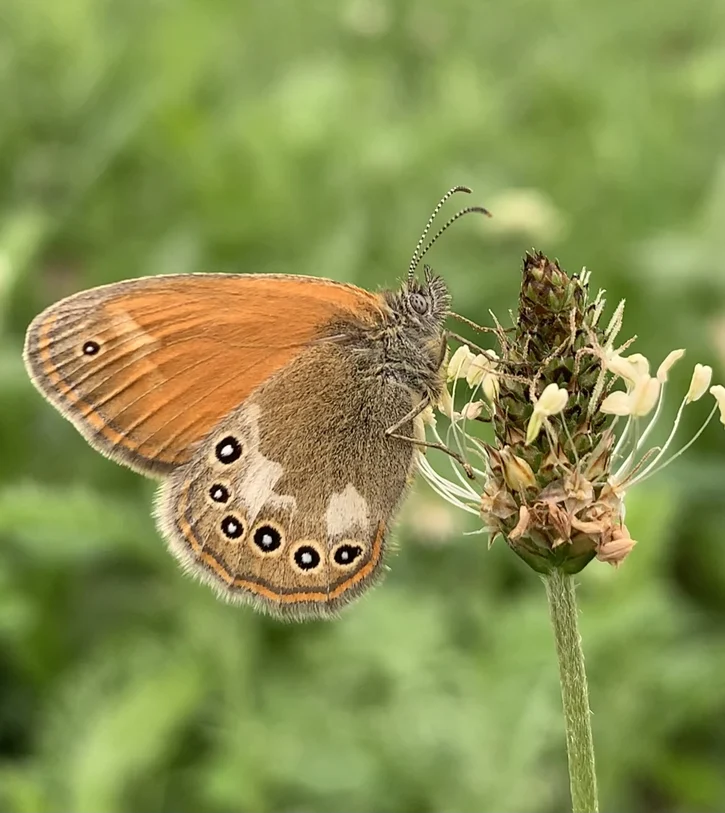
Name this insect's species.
Coenonympha glycerion (also Coenonympha iphis)
